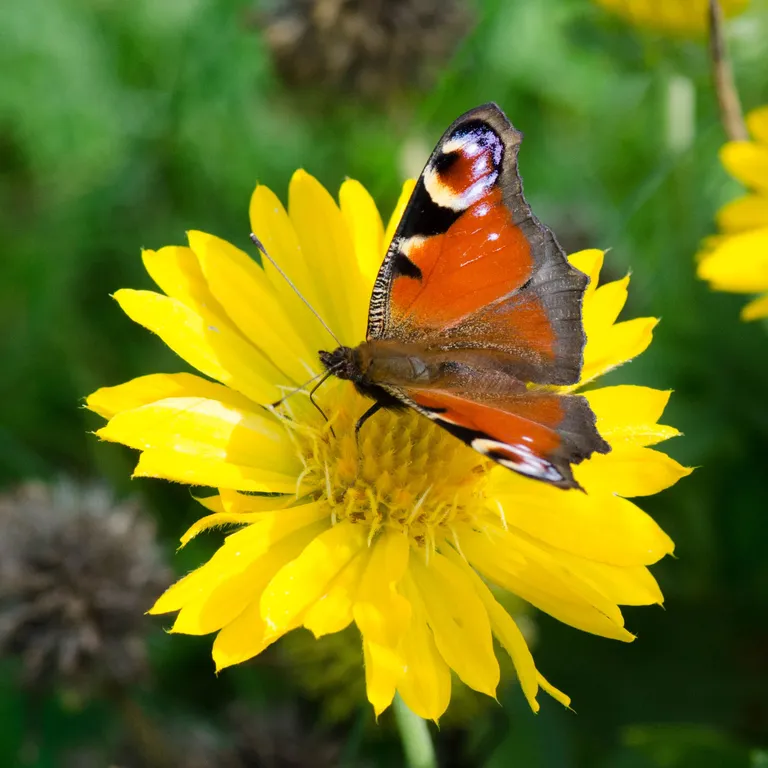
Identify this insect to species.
Aglais io
